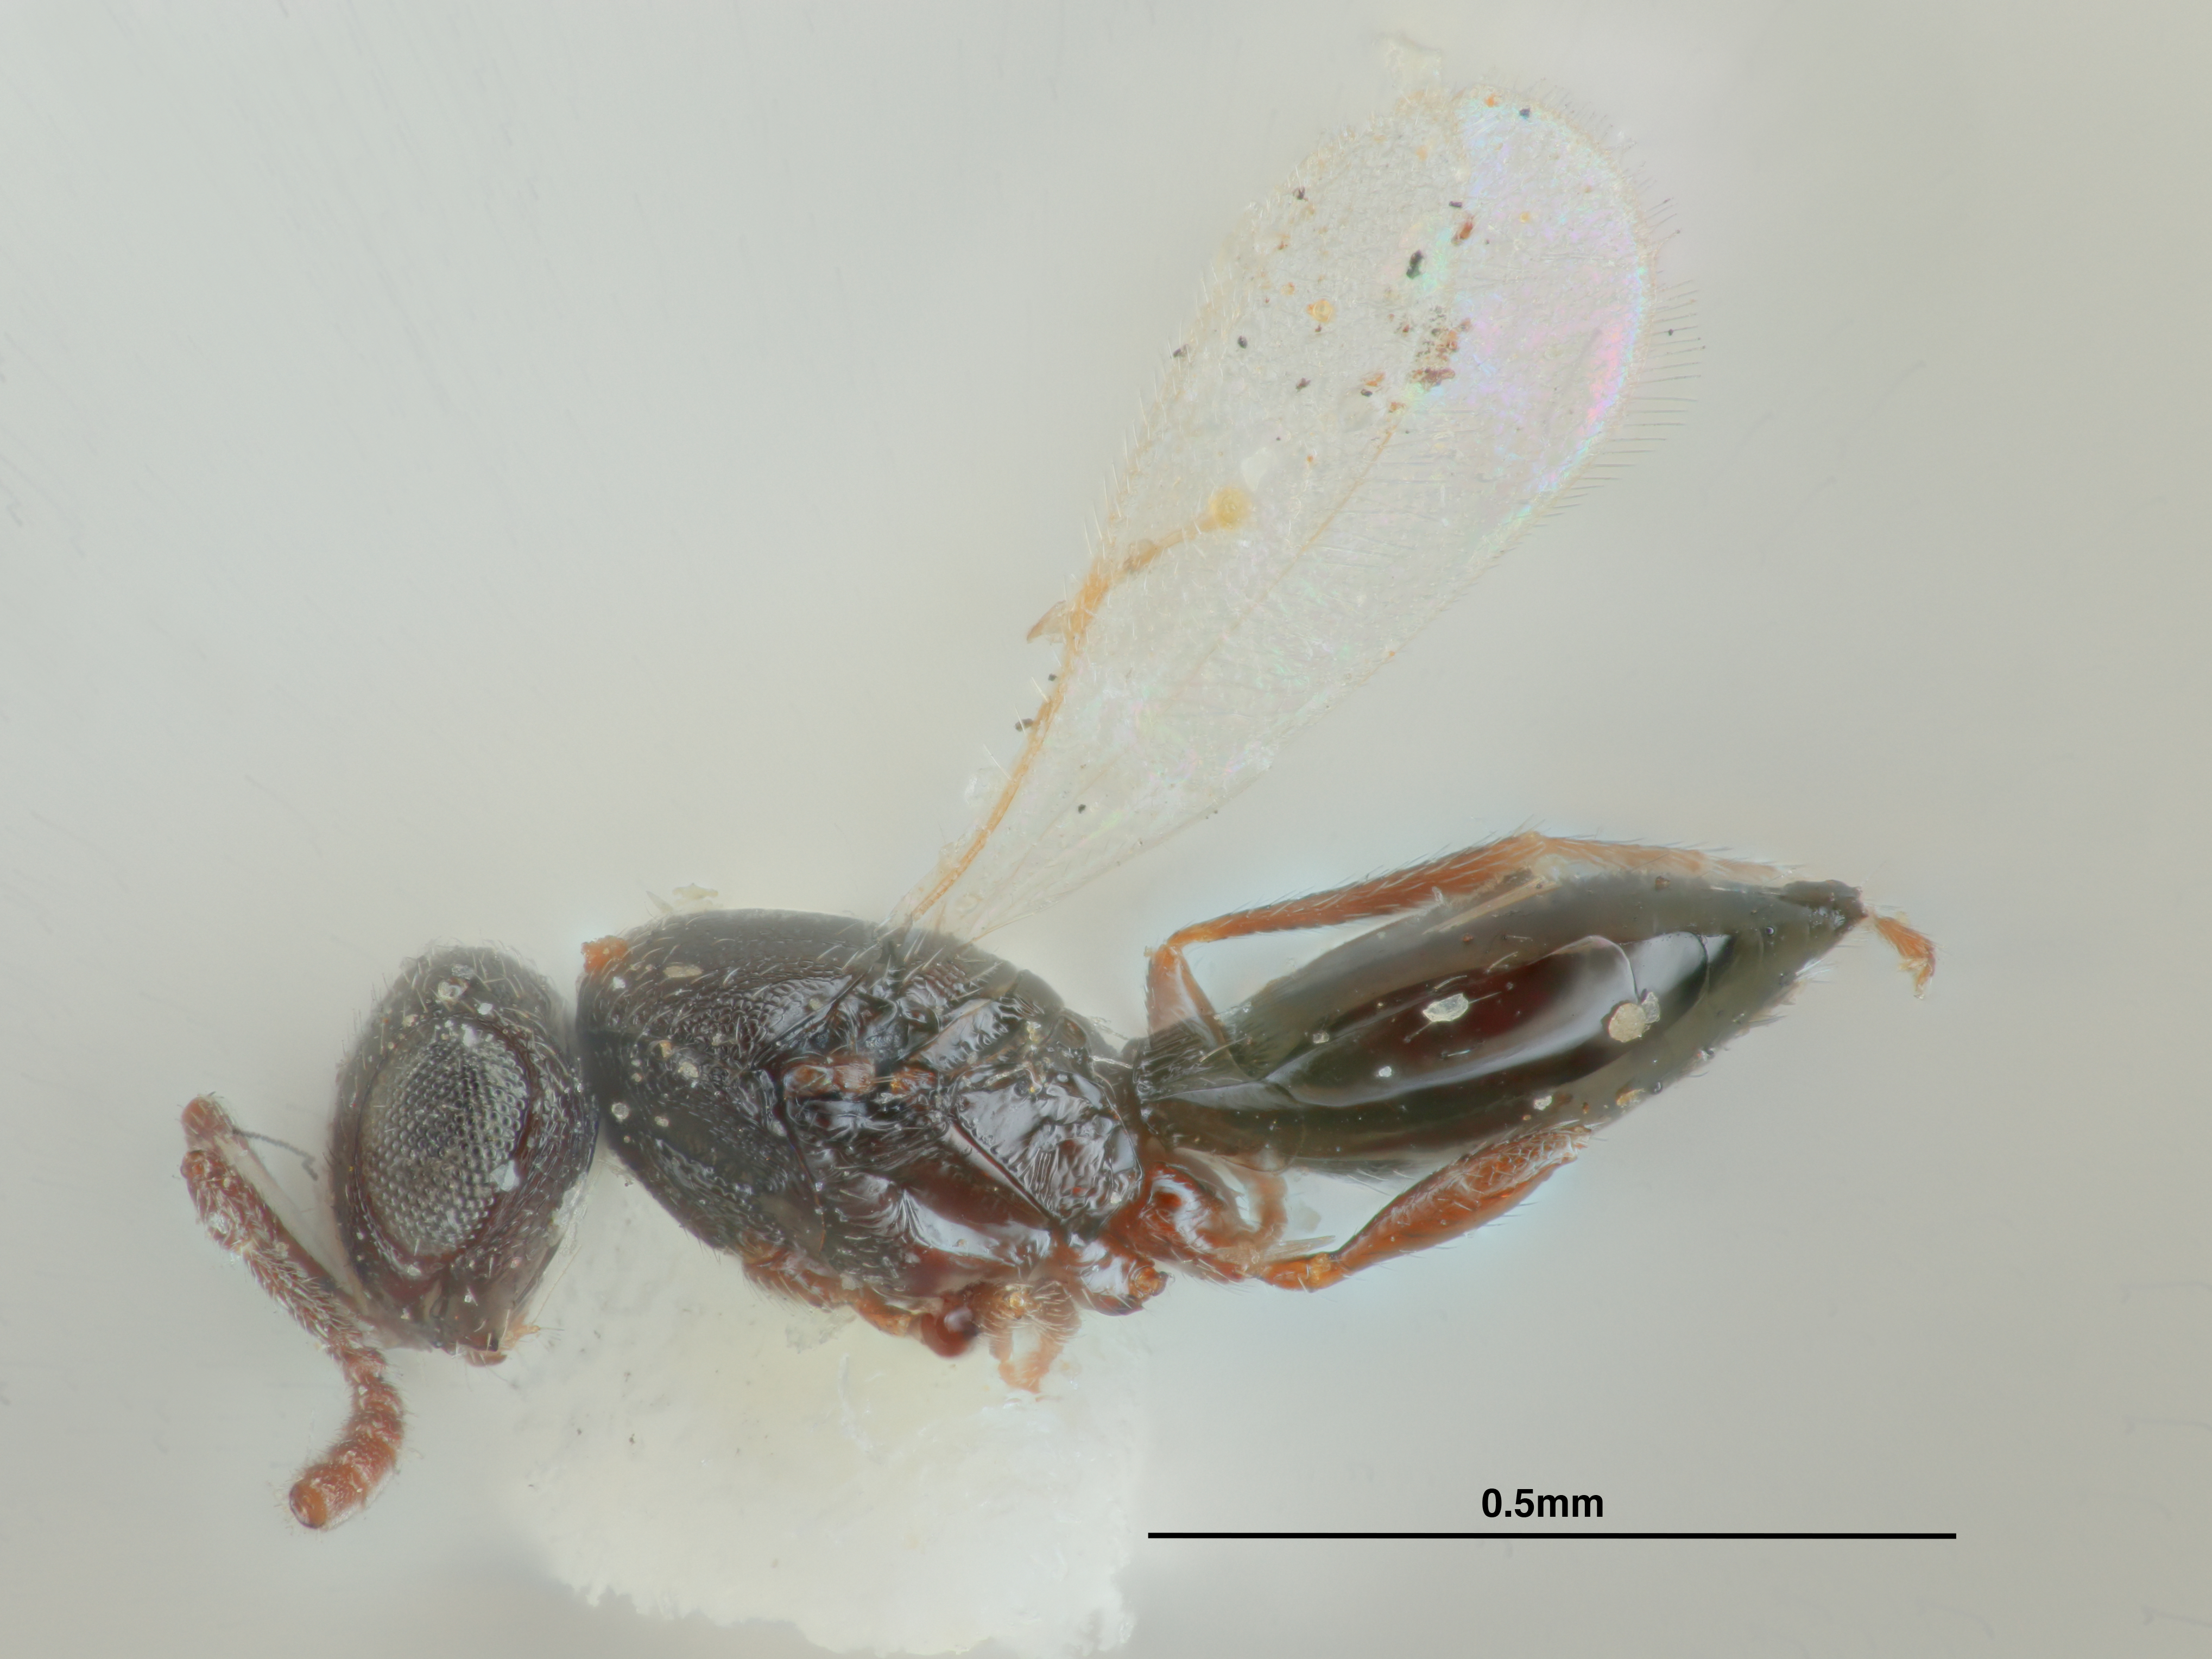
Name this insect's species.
Dissolcus nigricornis
